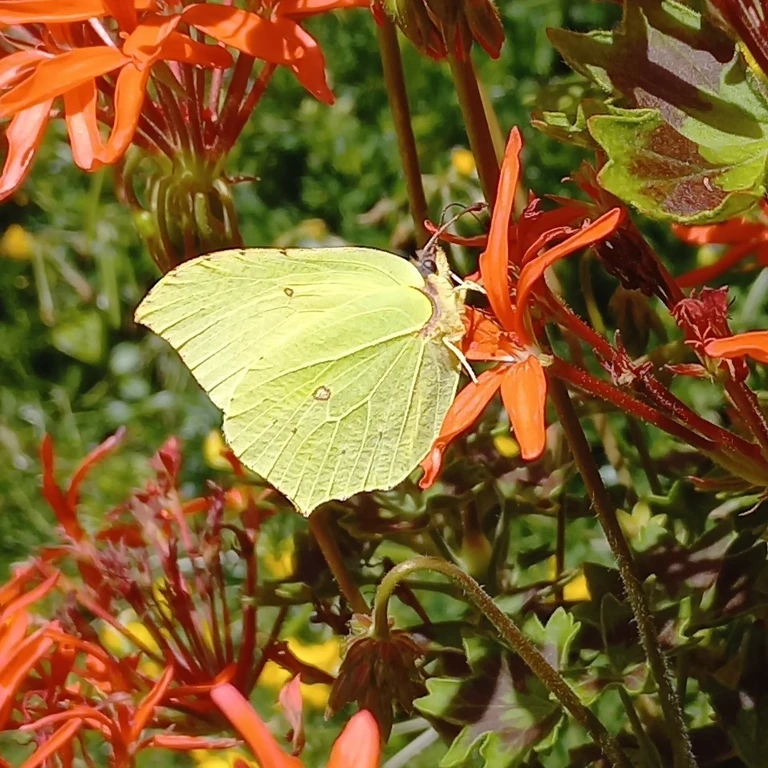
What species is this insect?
Gonepteryx rhamni
